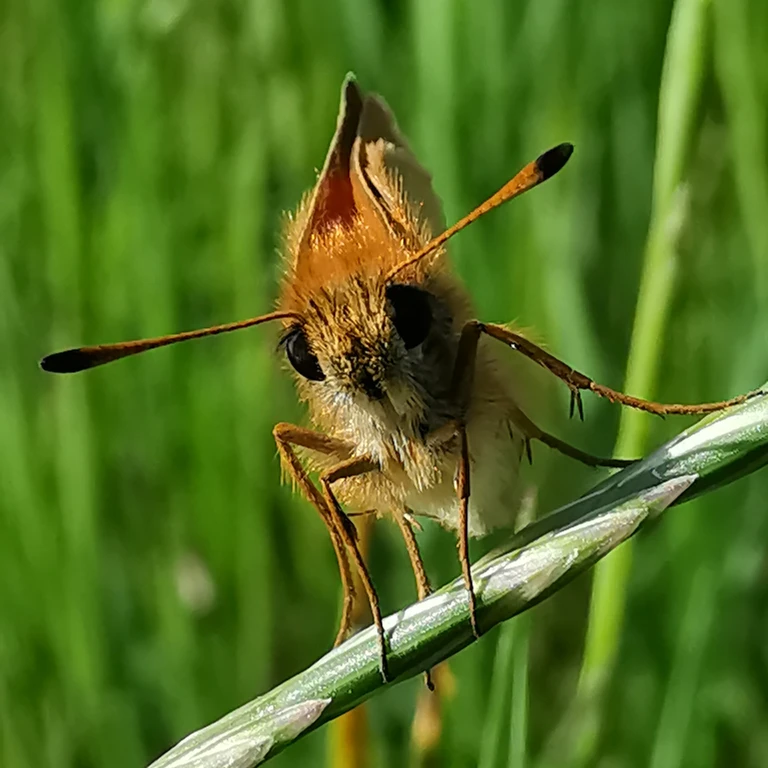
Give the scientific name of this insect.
Thymelicus lineola
